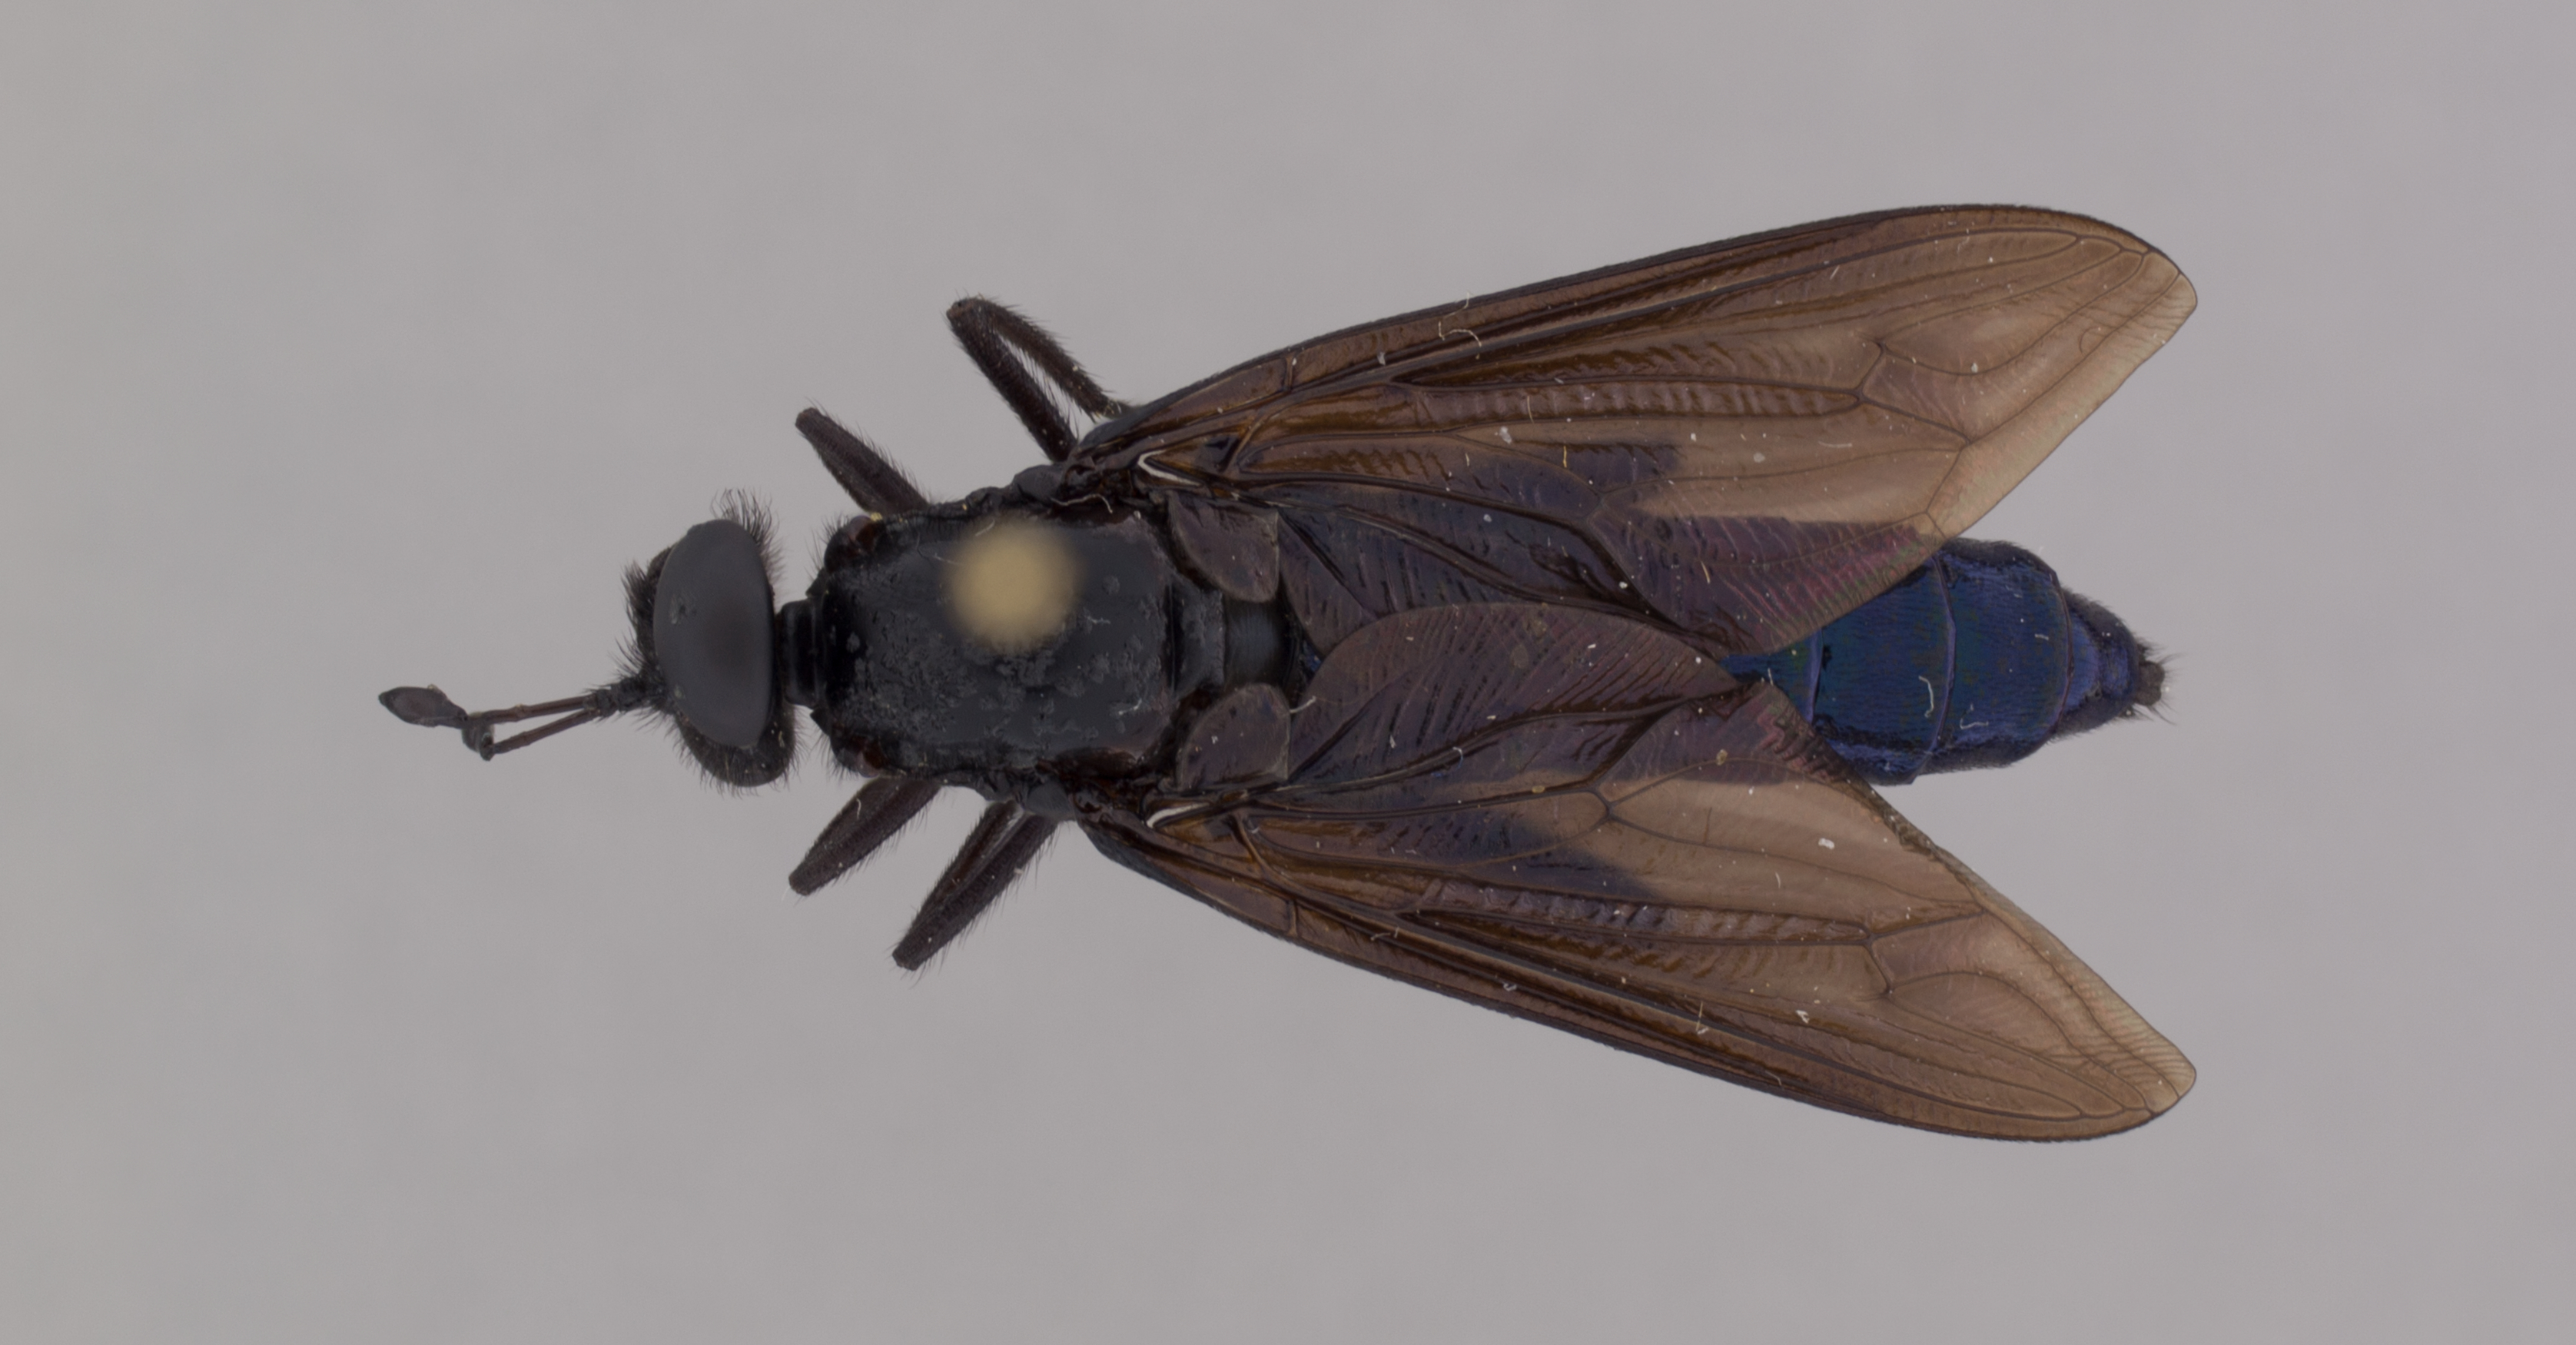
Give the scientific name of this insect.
Messiasia californica
